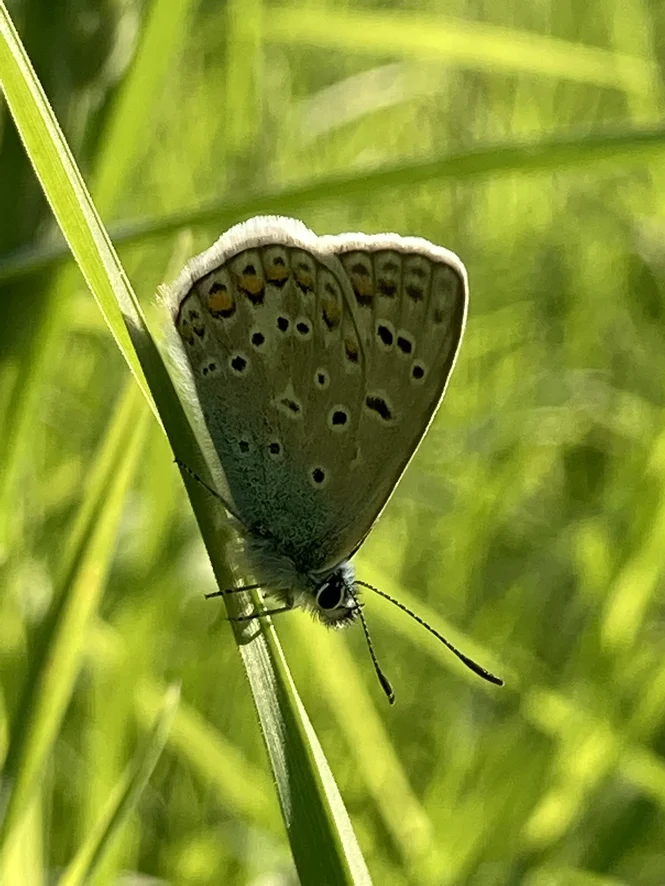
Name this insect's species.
Polyommatus icarus
